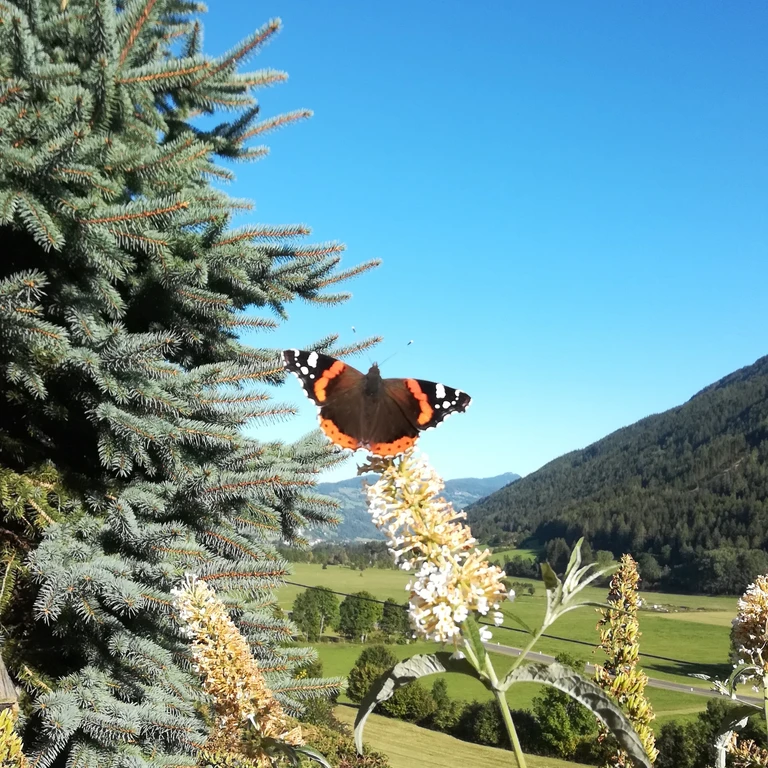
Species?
Vanessa atalanta
